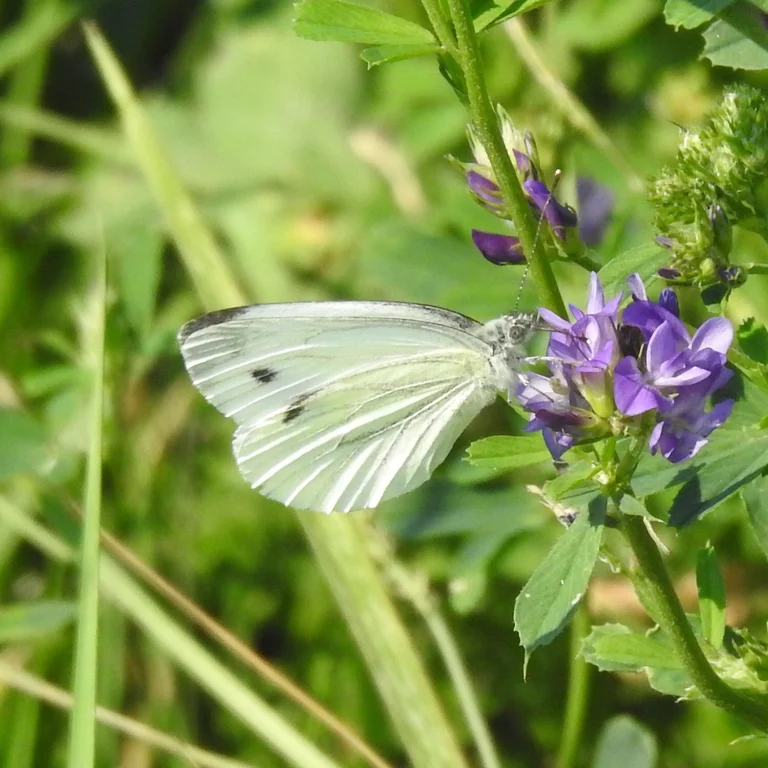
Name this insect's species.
Pieris napi
